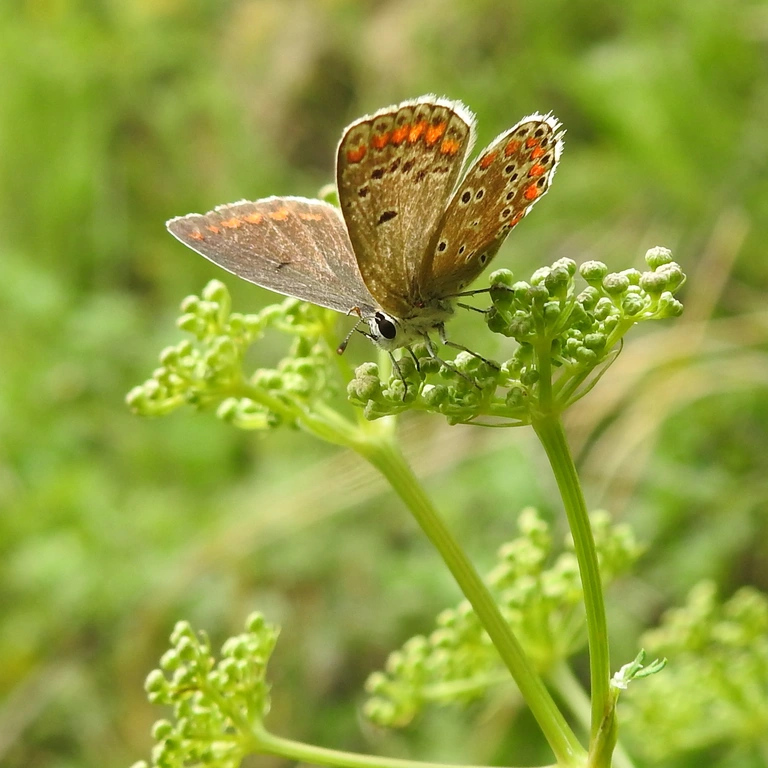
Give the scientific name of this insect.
Aricia agestis/artaxerxes
